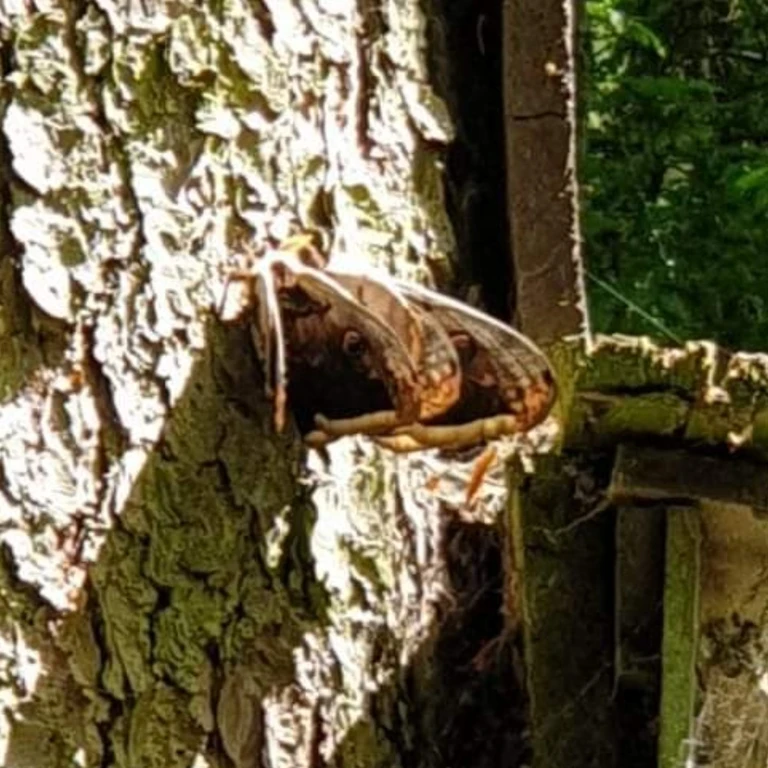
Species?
Saturnia pyri
